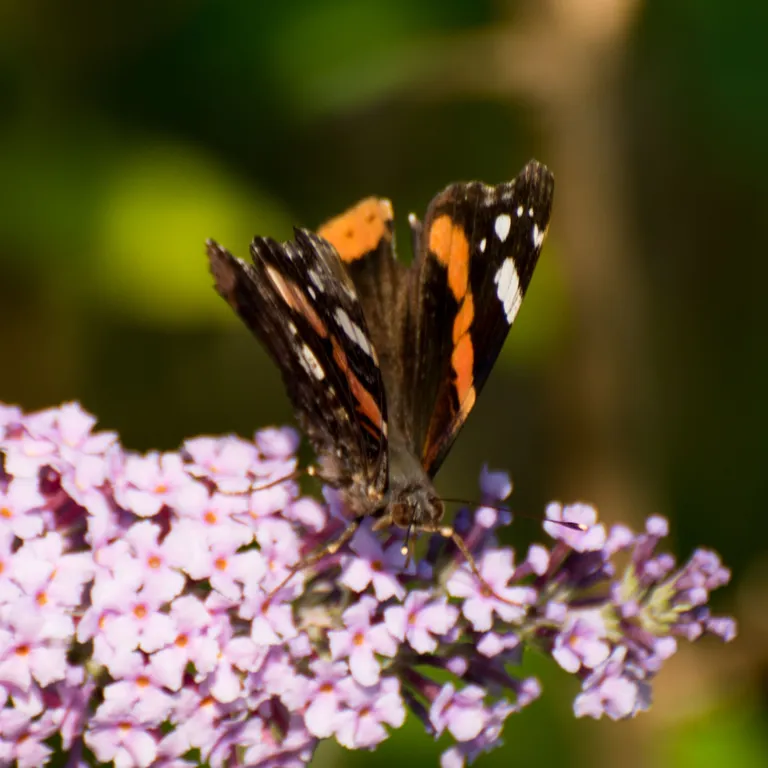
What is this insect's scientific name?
Vanessa atalanta
